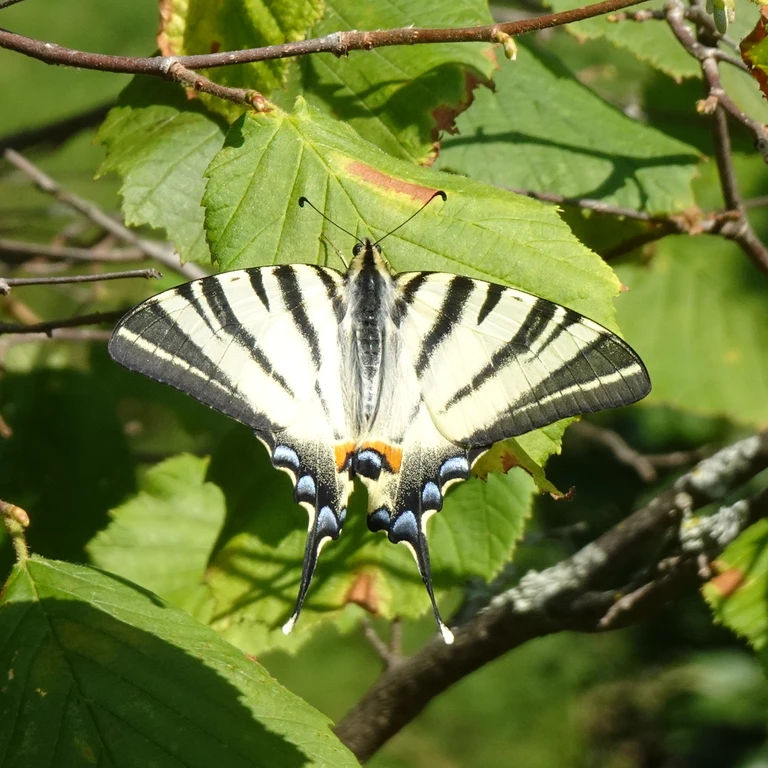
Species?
Iphiclides podalirius
